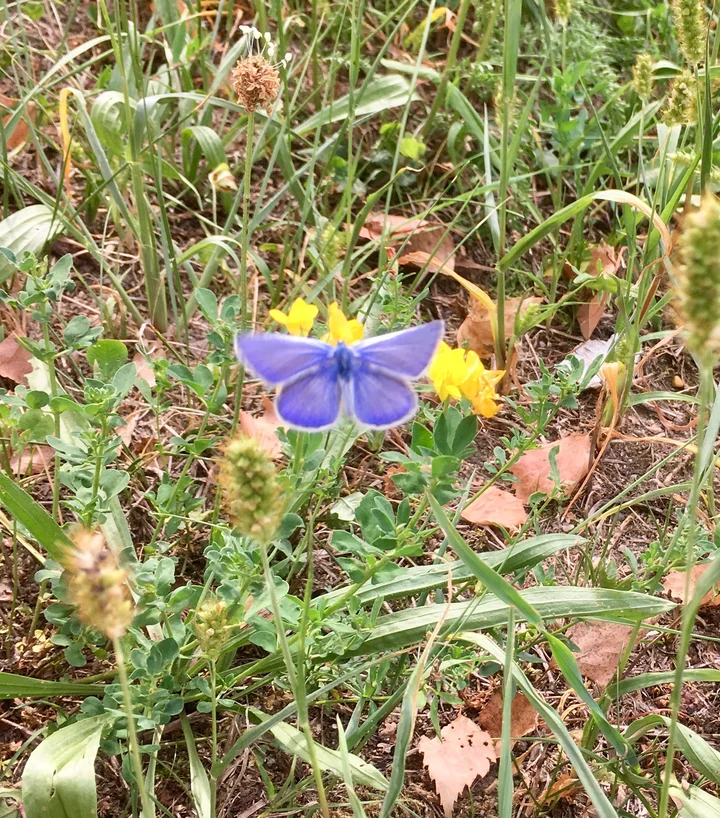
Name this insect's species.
Polyommatus icarus
